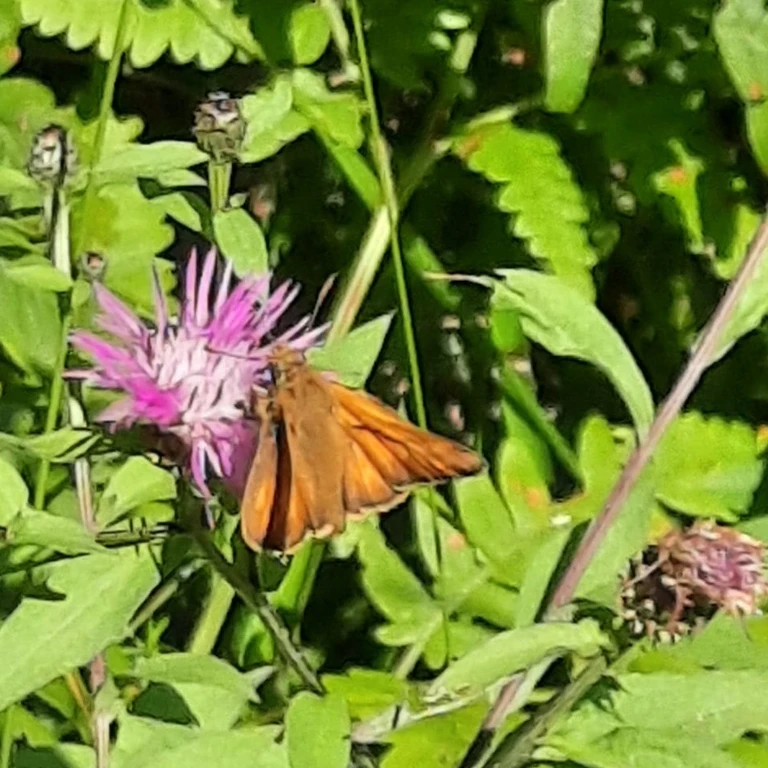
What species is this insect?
Ochlodes sylvanus (also Ochlodes venata)
